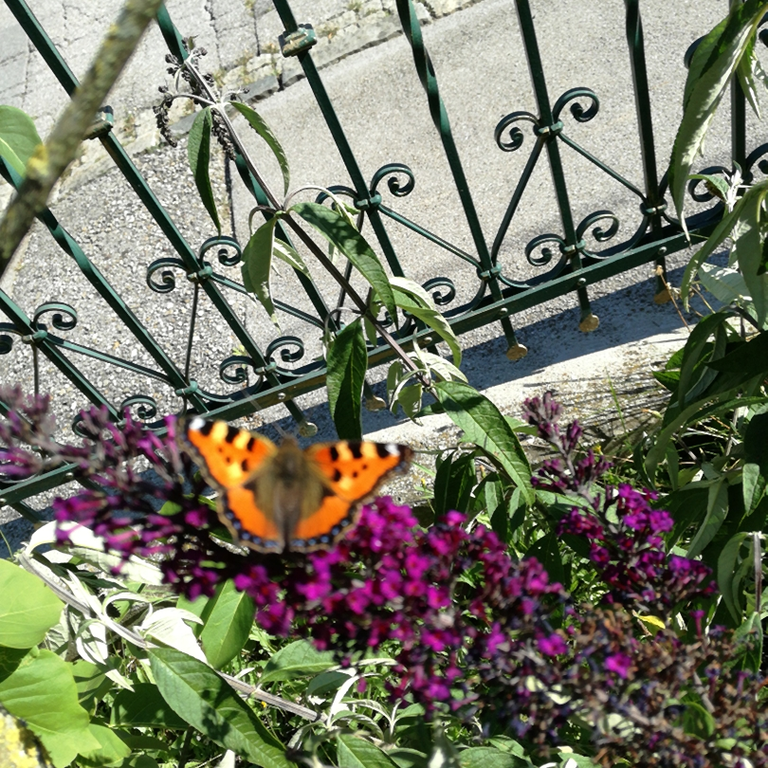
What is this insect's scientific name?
Aglais urticae
